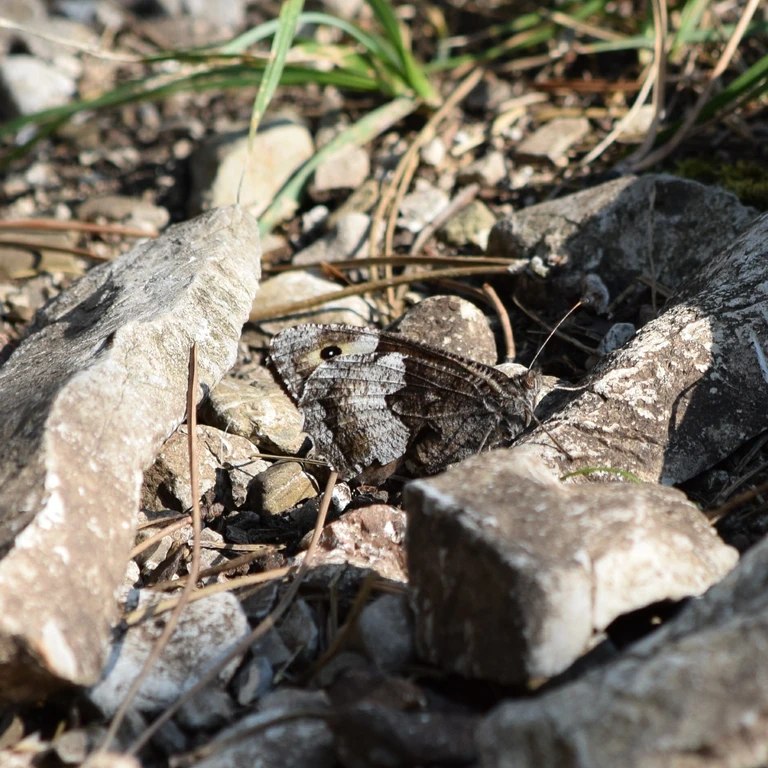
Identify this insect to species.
Hipparchia alcyone
